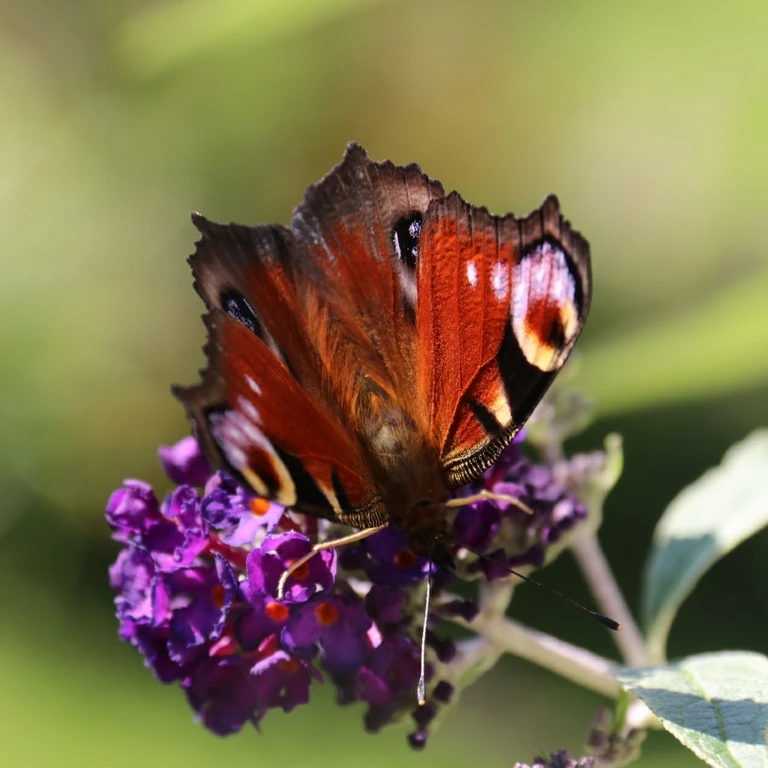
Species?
Aglais io
